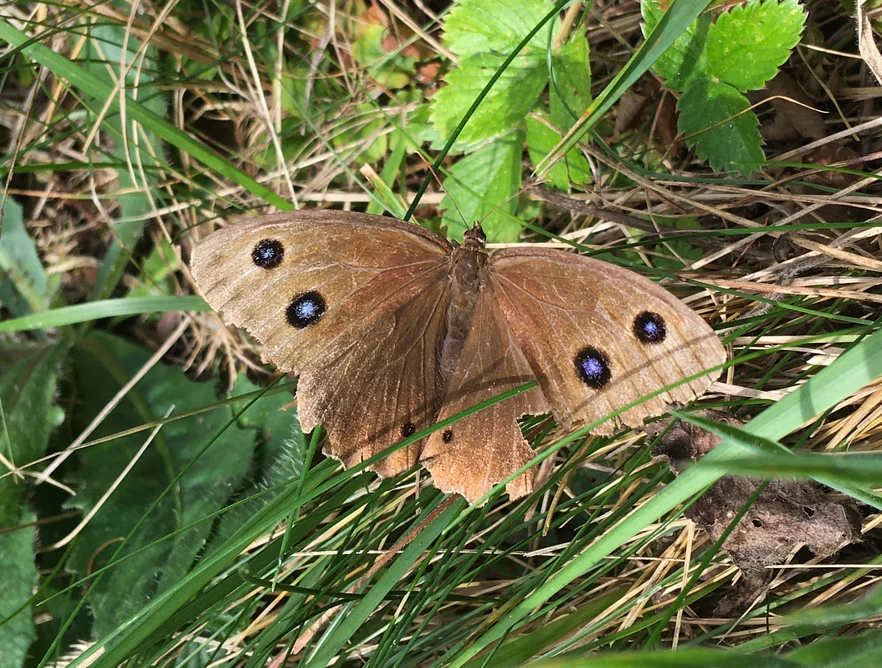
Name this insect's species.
Minois dryas
